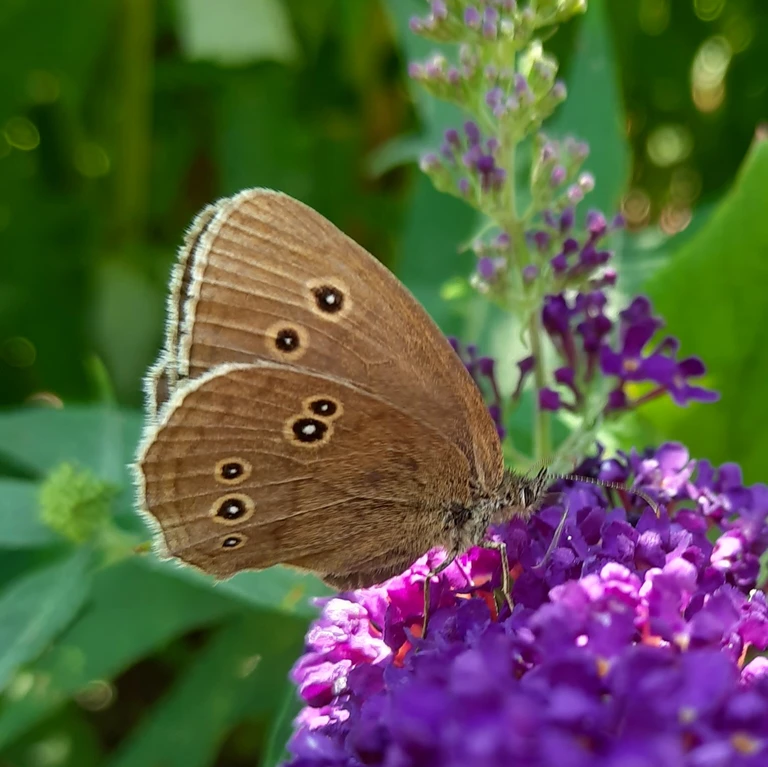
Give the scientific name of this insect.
Aphantopus hyperantus
